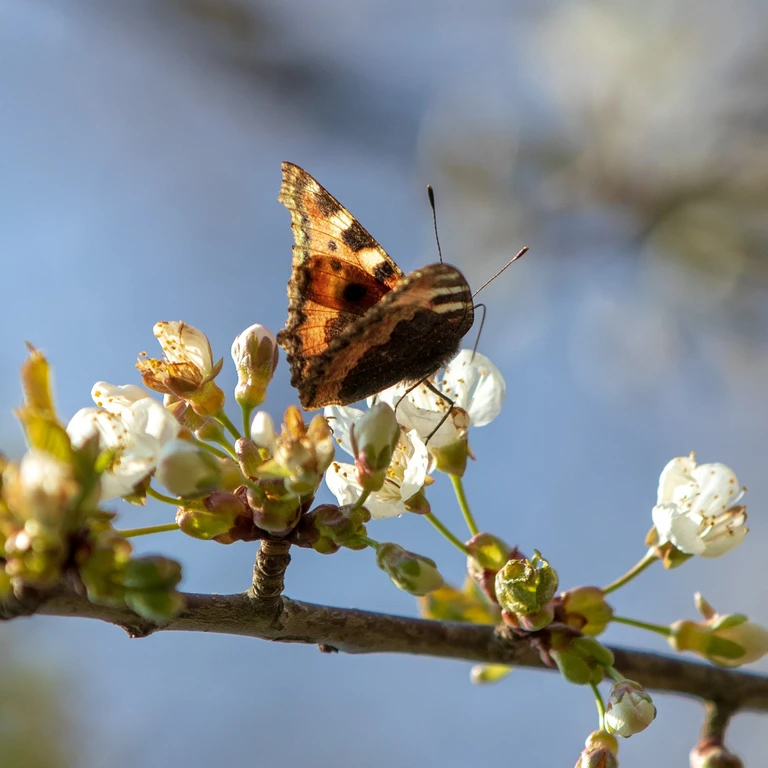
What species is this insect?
Aglais urticae
